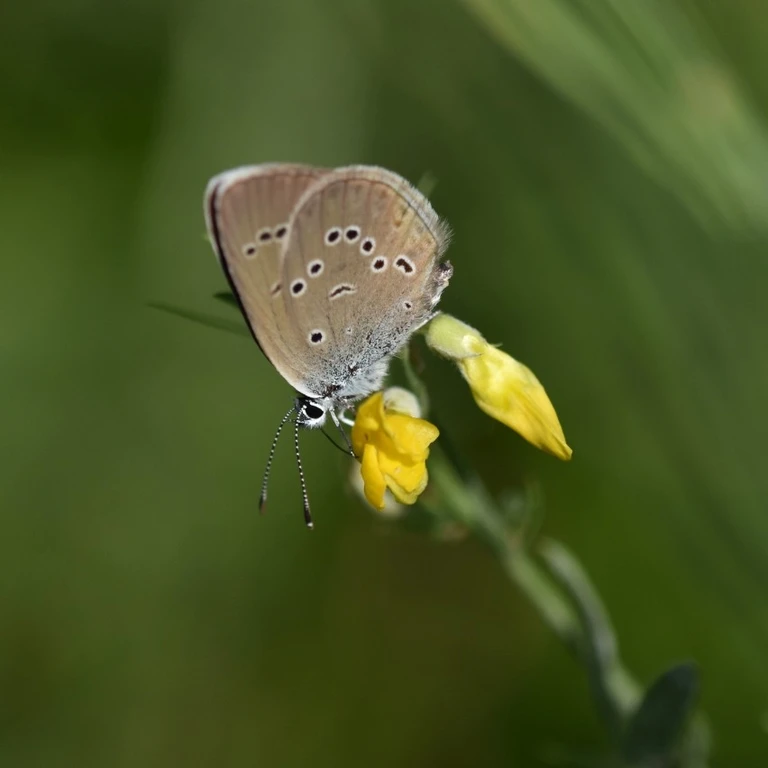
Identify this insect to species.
Cyaniris semiargus
